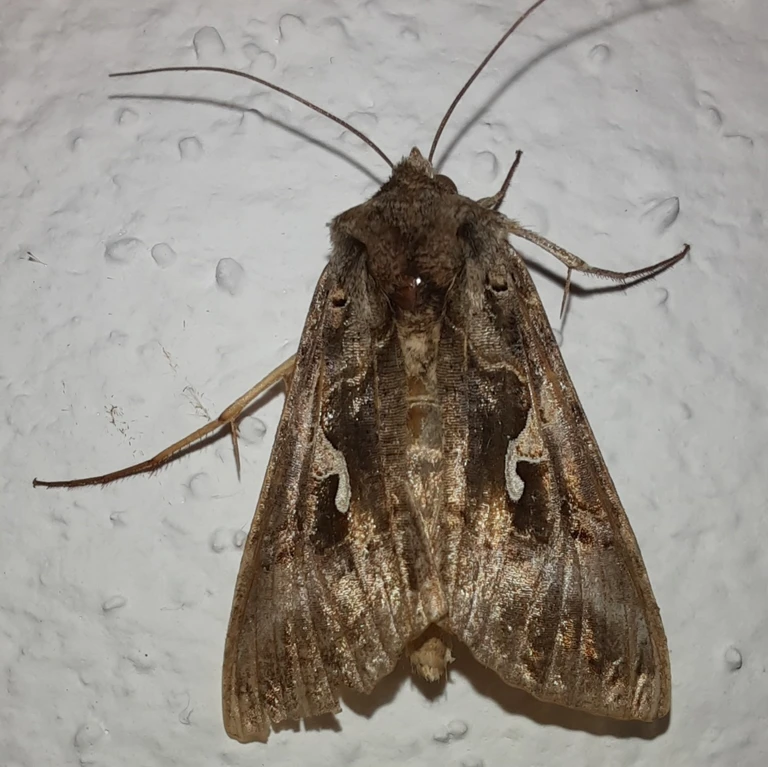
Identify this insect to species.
Autographa gamma
